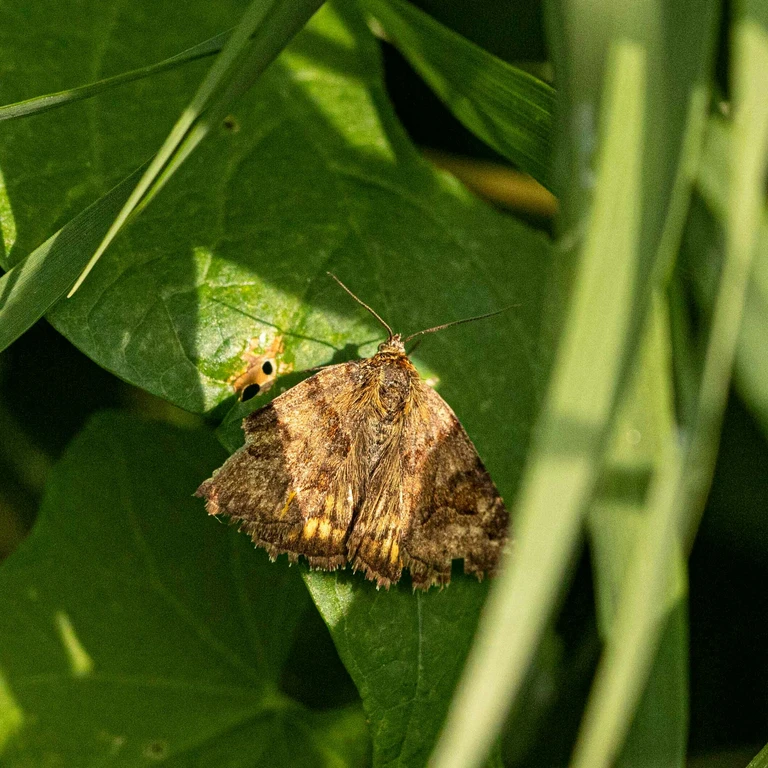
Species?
Euclidia glyphica
